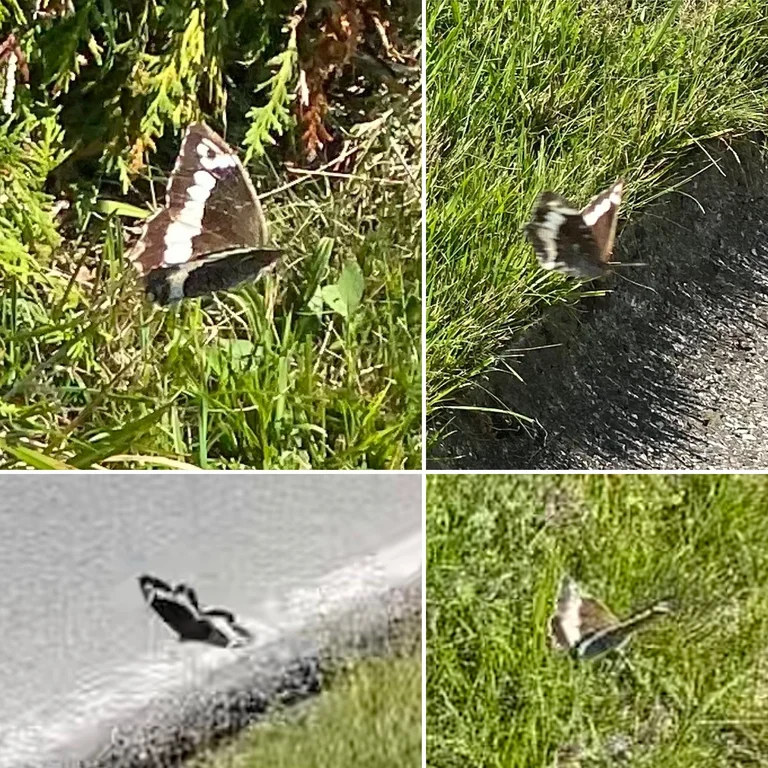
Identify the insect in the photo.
Brintesia circe
